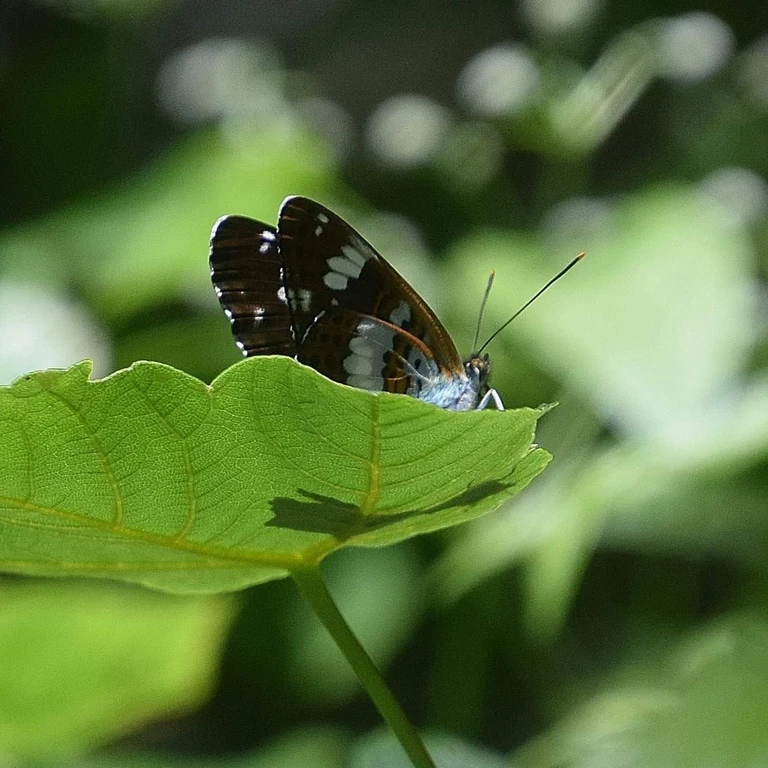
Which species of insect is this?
Limenitis camilla (also Ladoga camilla)
